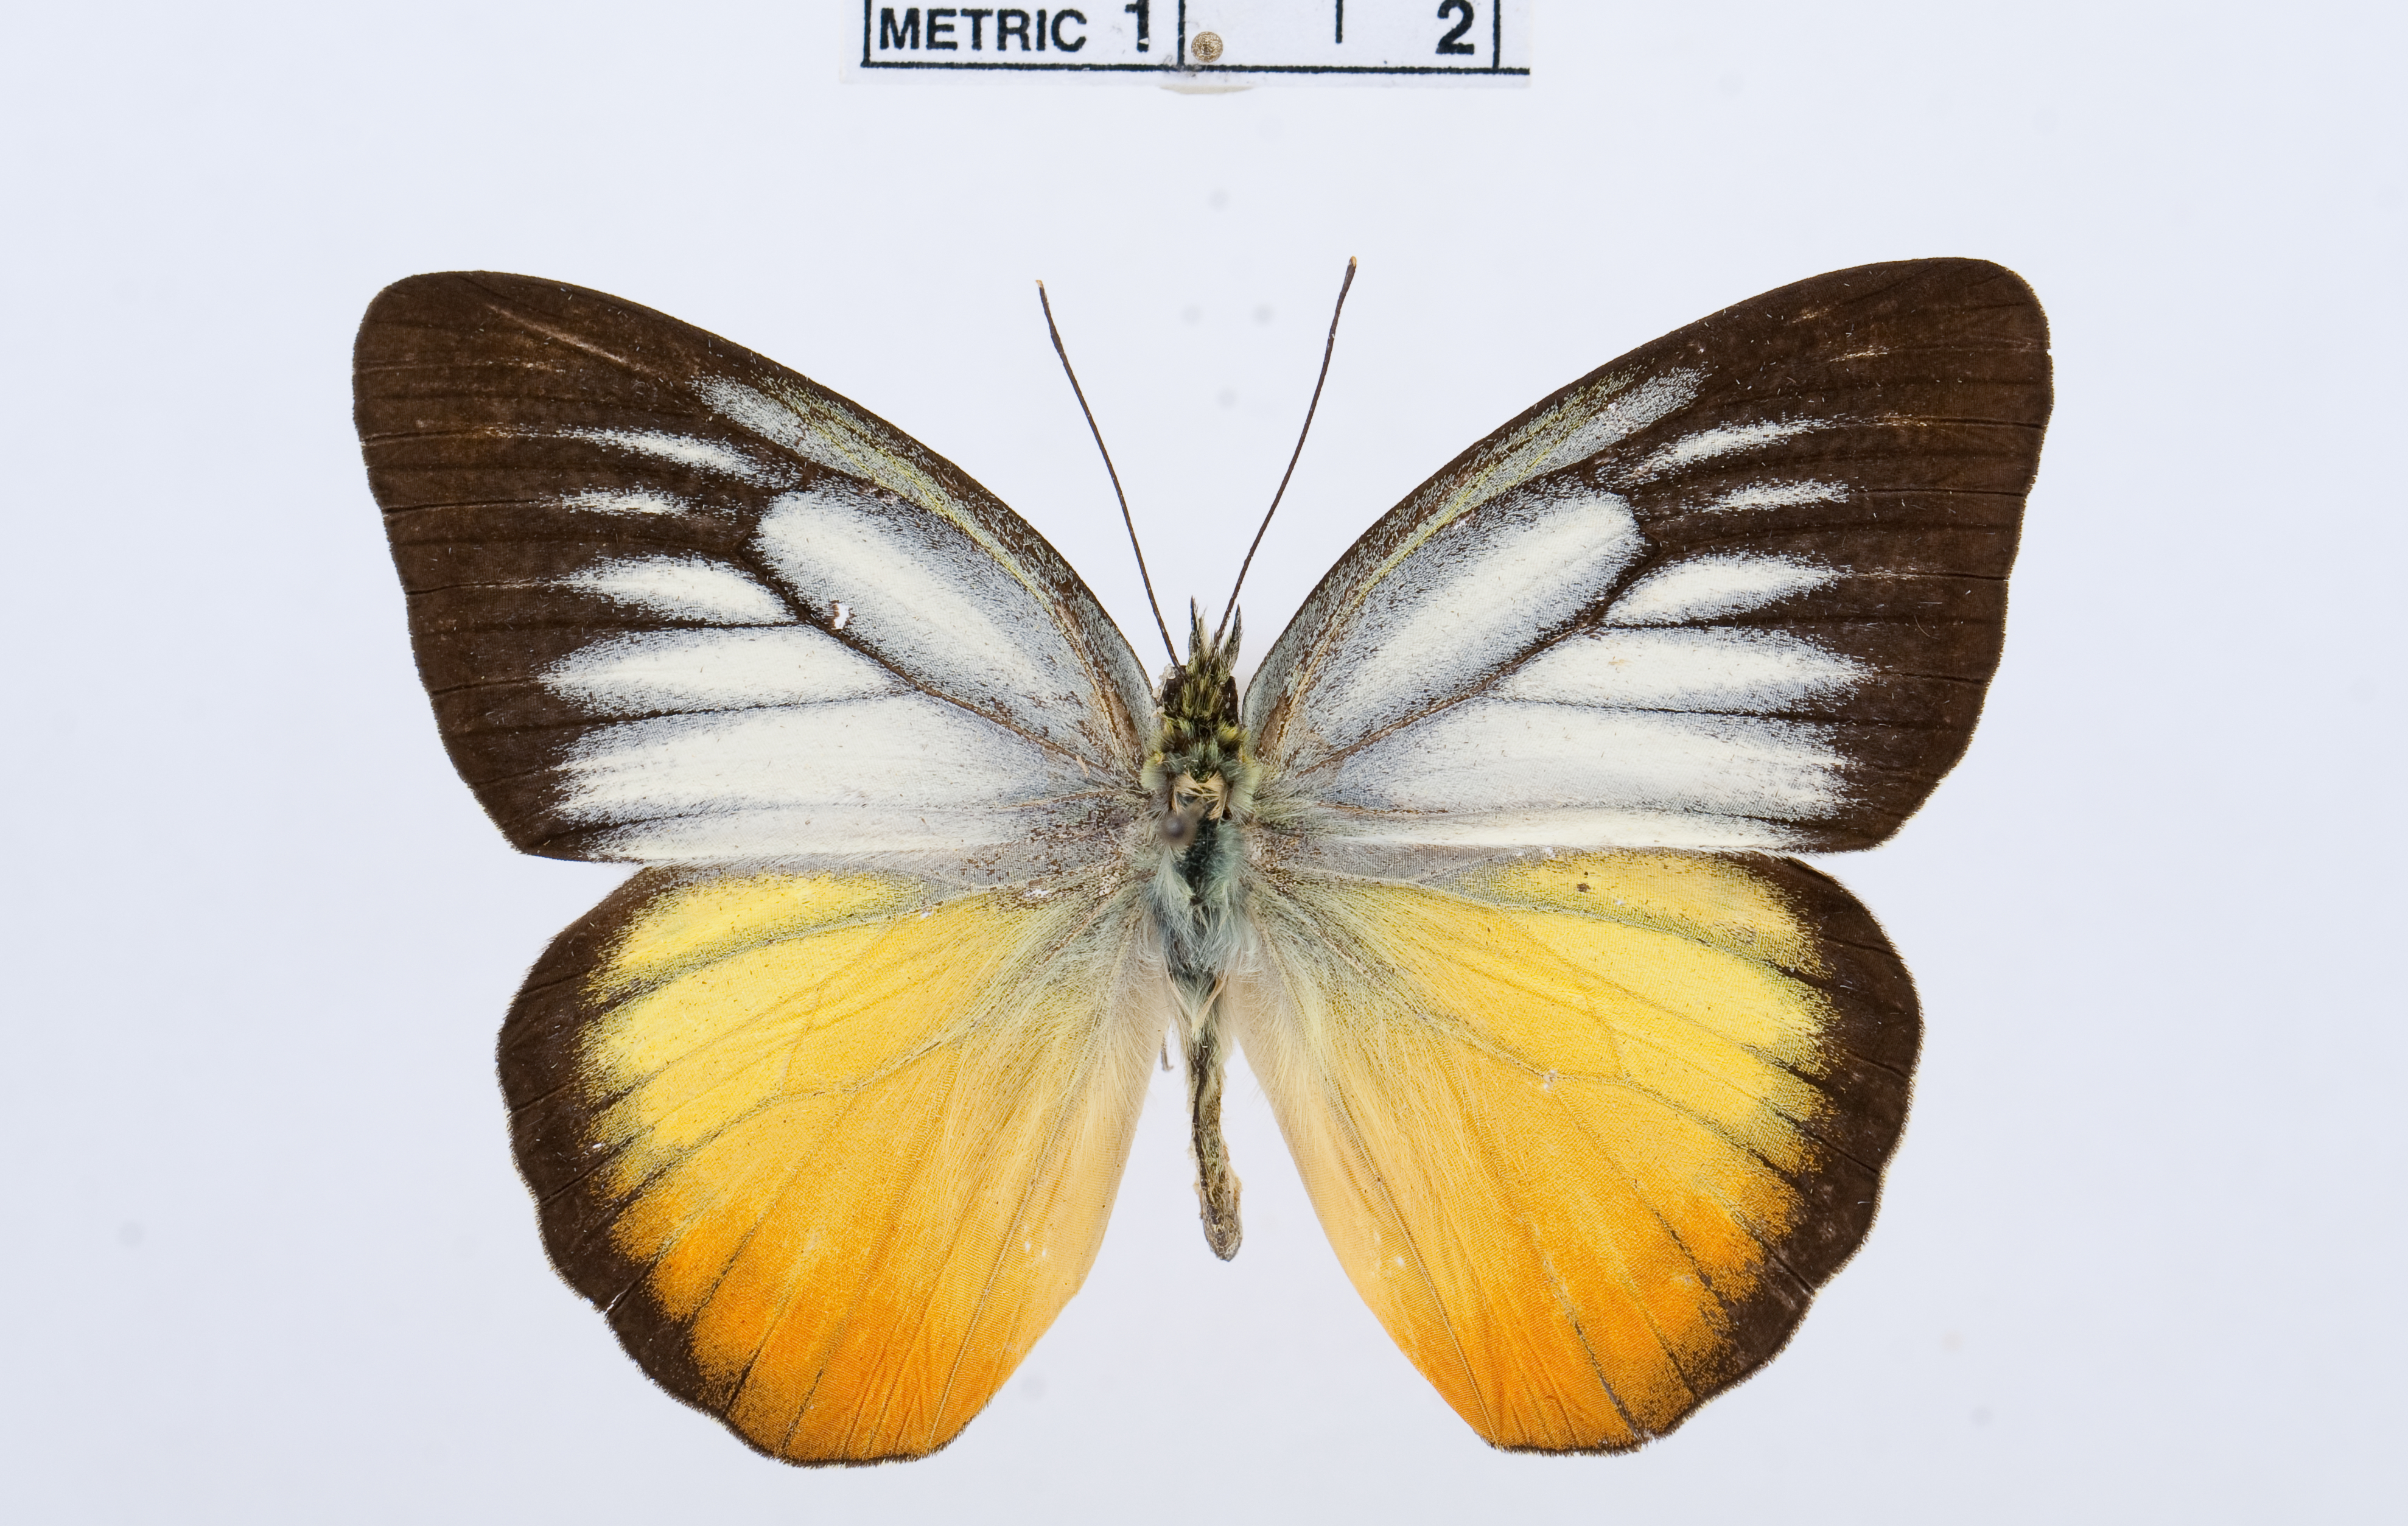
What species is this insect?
Cepora licaea
